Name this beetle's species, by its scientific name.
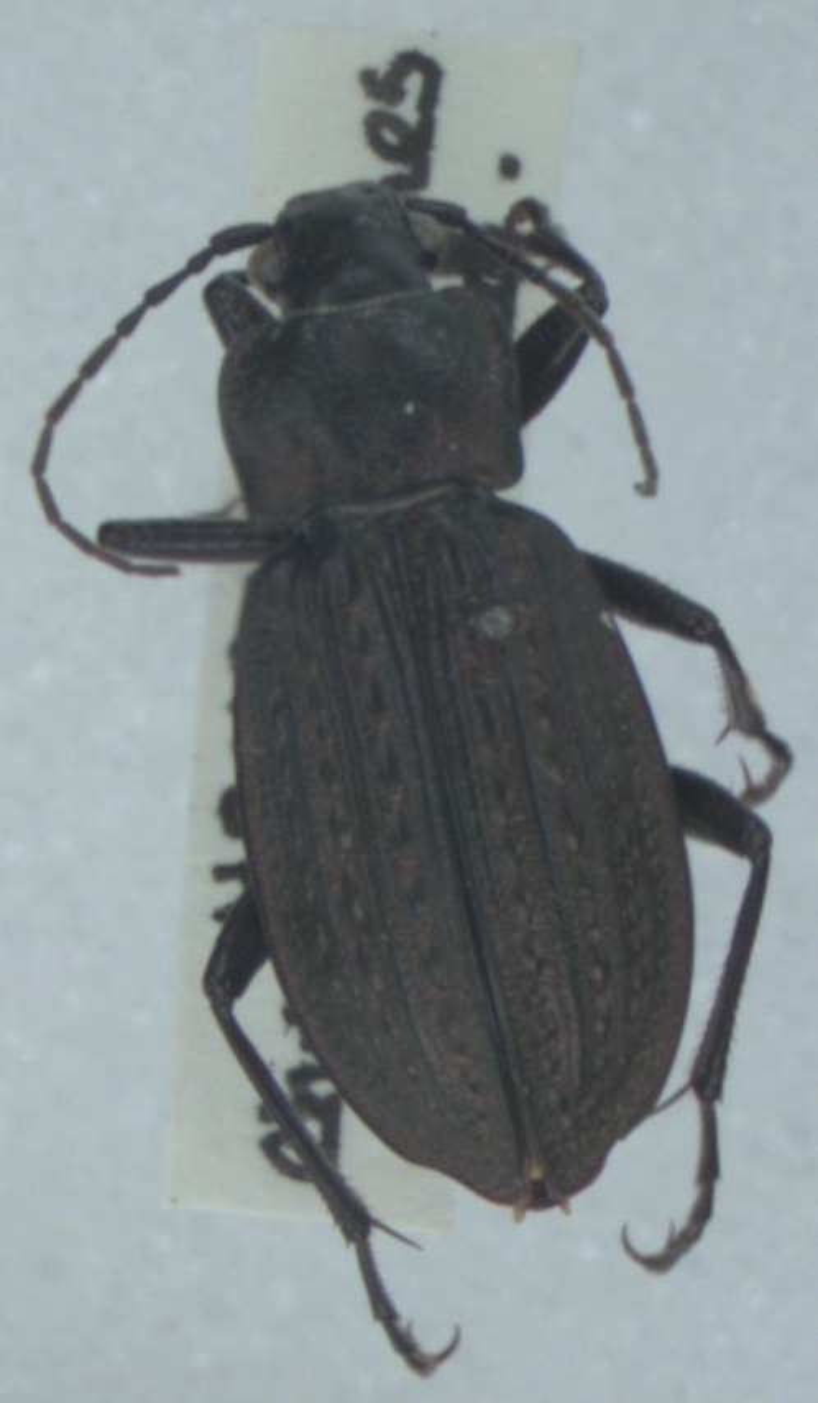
Carabus granulatus
